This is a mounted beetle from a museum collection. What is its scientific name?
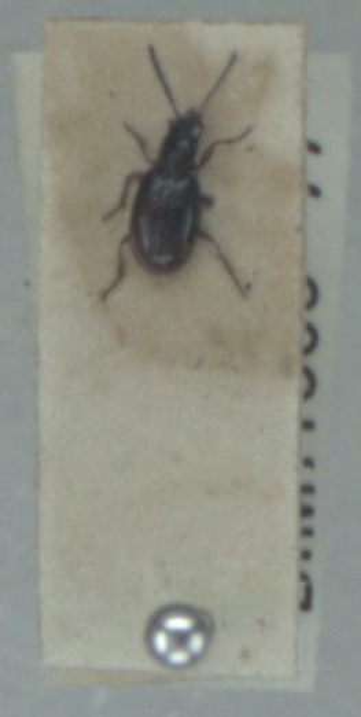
Bembidion doris
